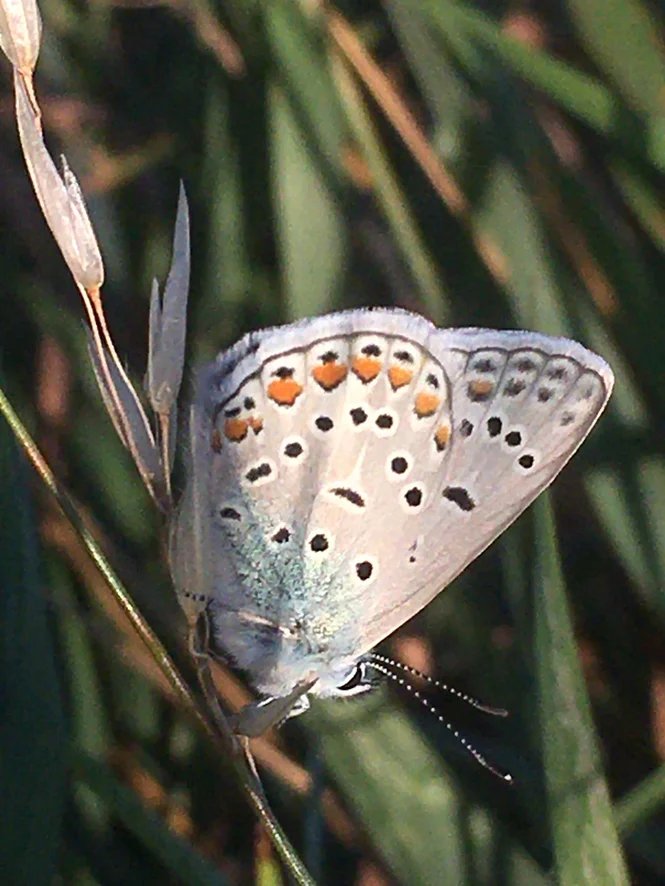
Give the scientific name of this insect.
Polyommatus icarus
